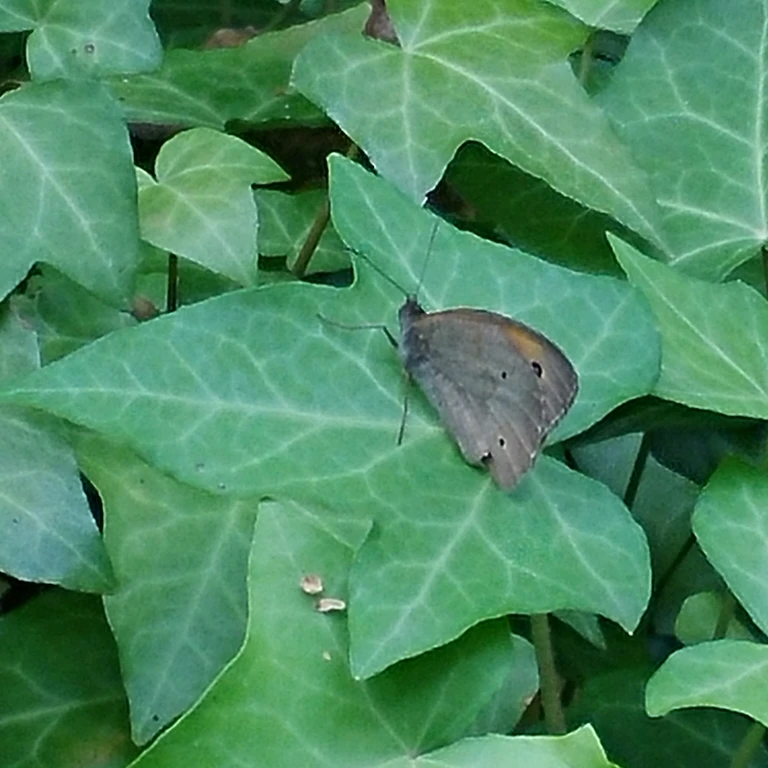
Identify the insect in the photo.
Maniola jurtina
